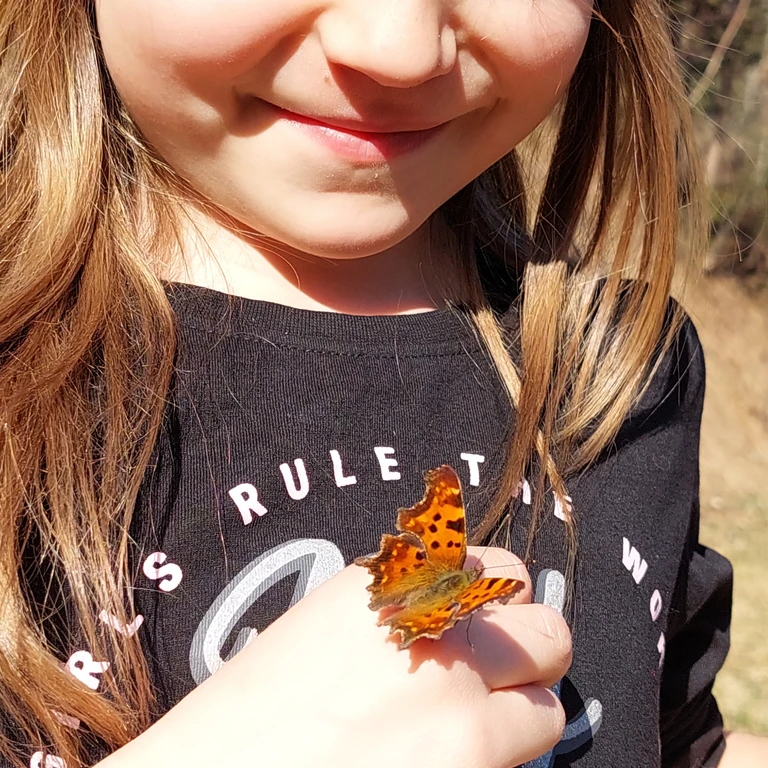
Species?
Polygonia c-album
